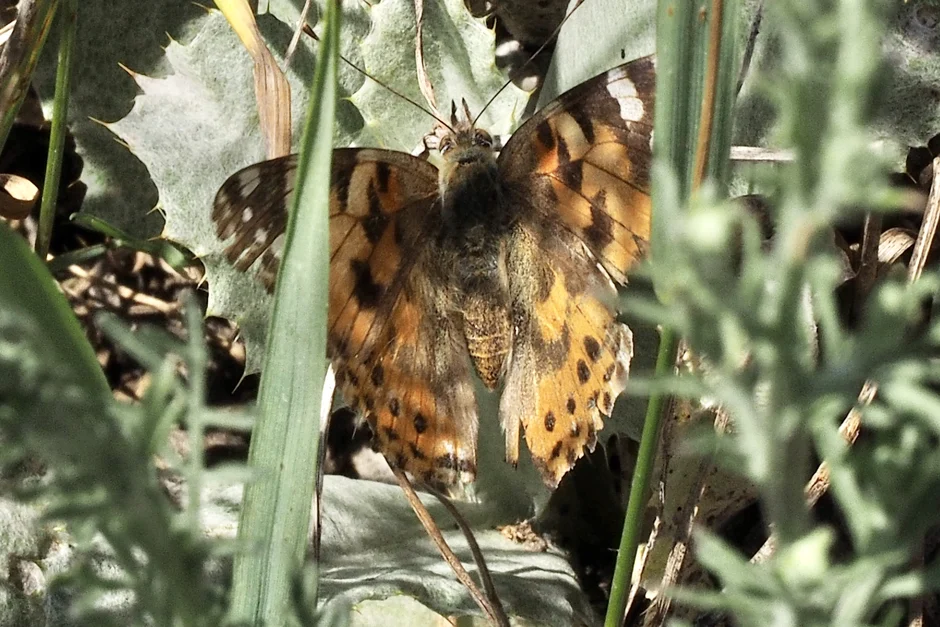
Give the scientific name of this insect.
Vanessa cardui
